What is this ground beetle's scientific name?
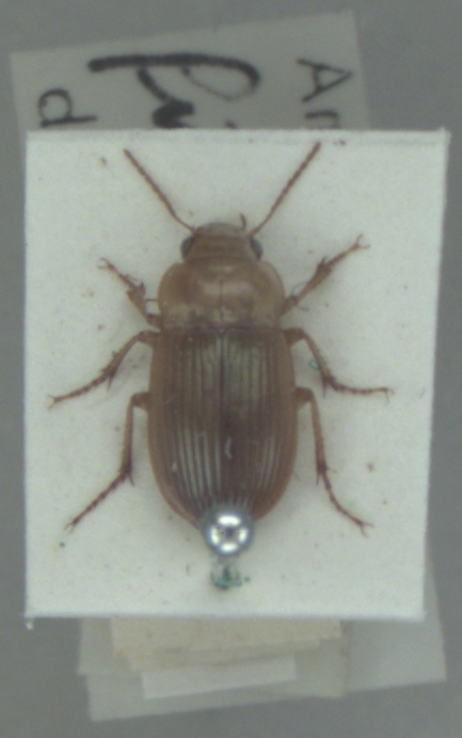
Amara fulva
